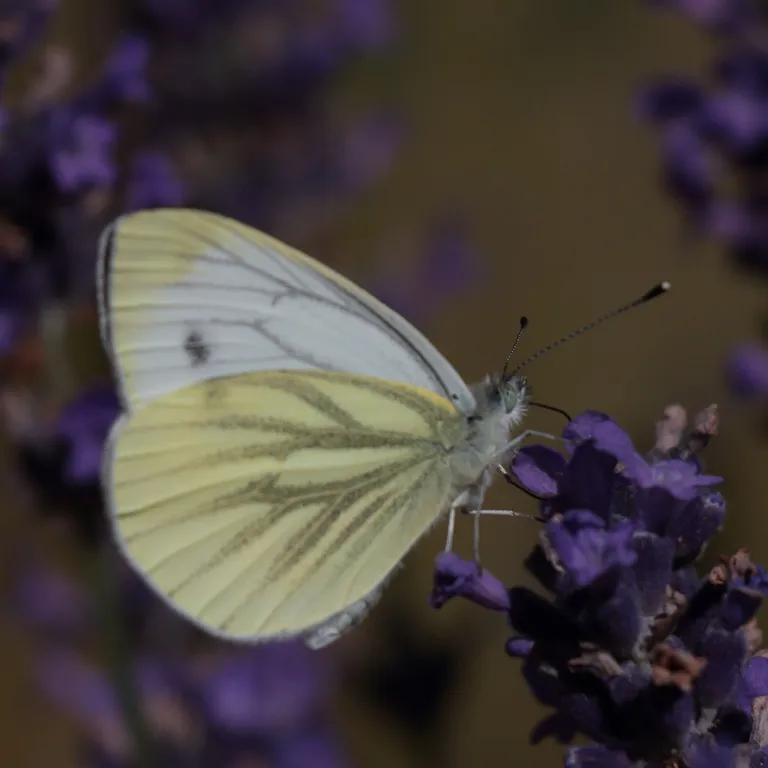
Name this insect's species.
Pieris napi
